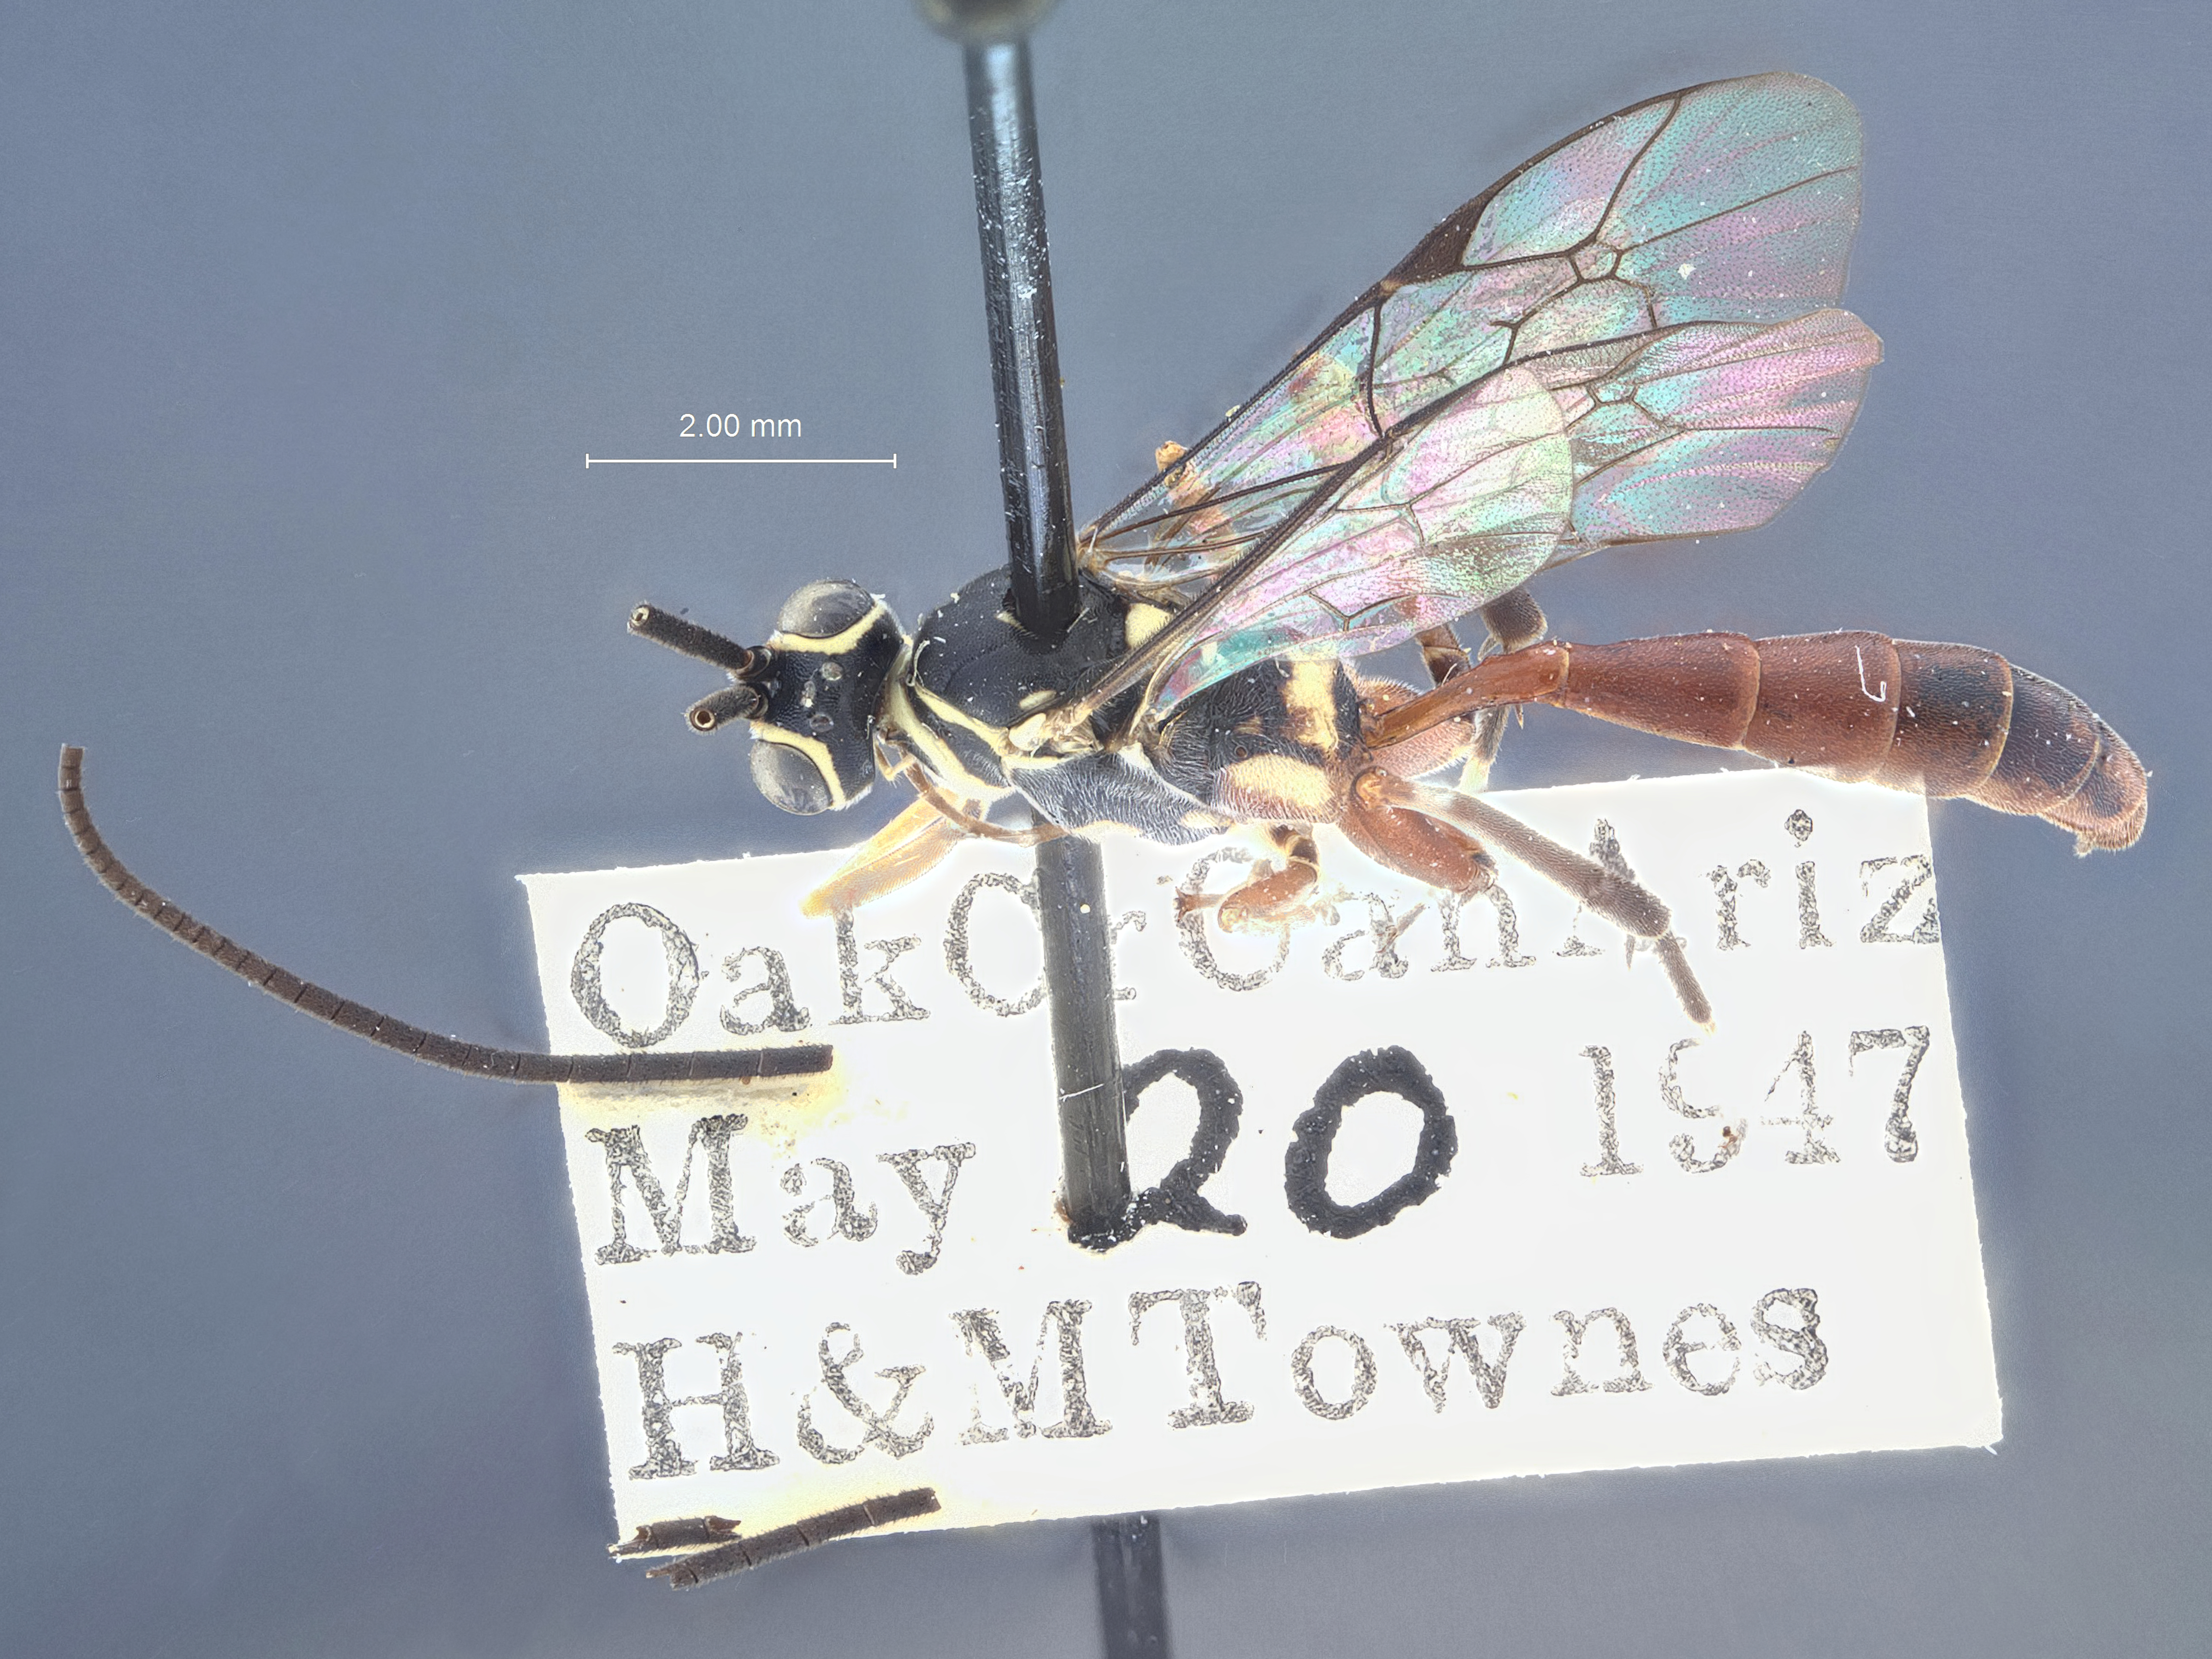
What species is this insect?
Habrocryptoides virgeus
